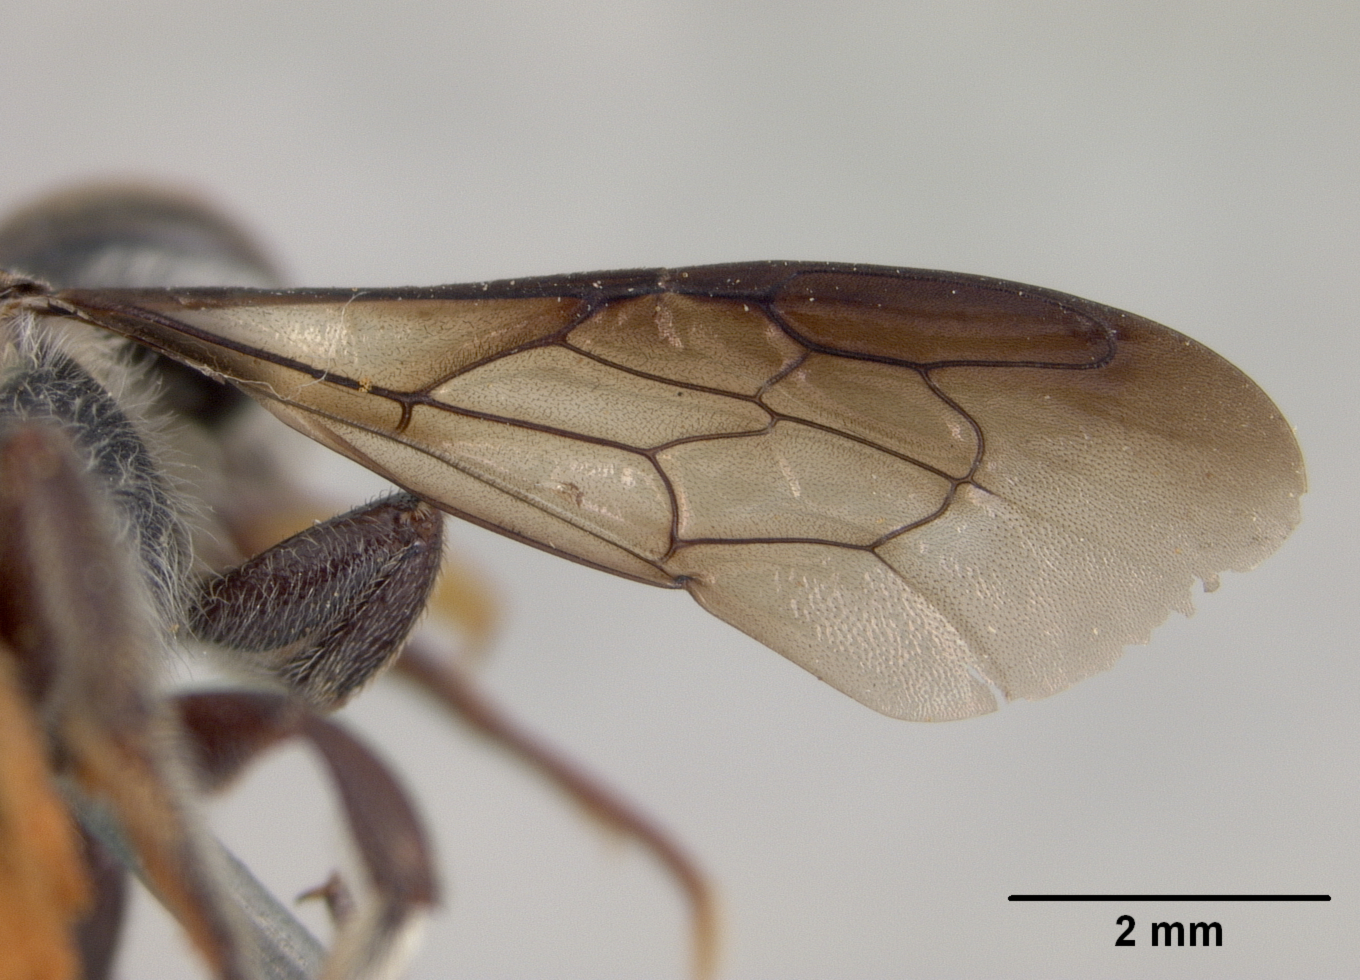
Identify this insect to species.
Megachile perpunctata
